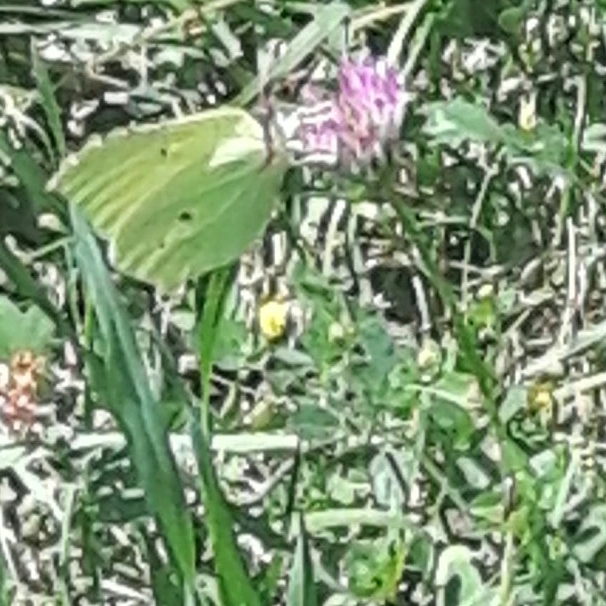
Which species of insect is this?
Gonepteryx rhamni
